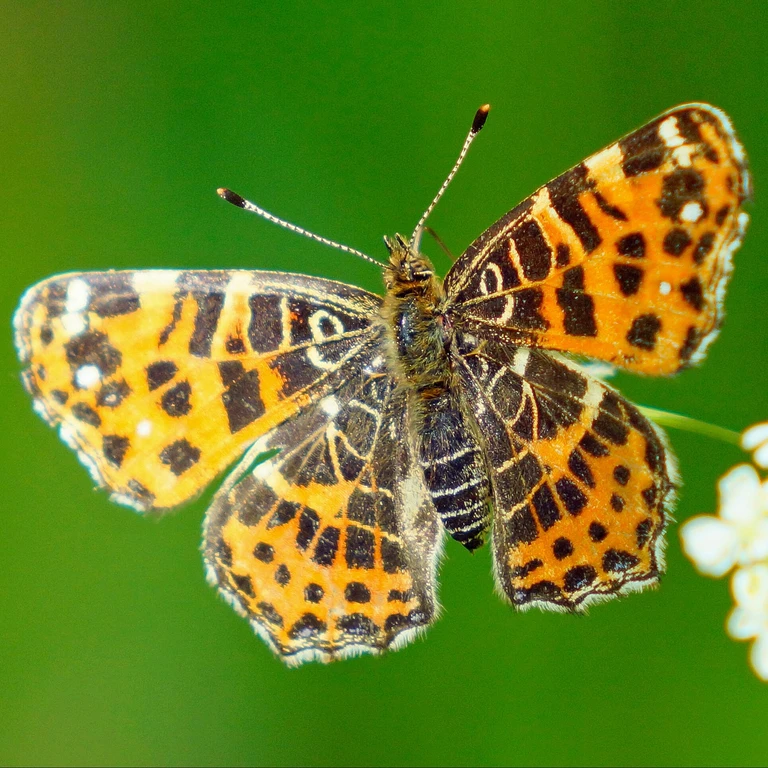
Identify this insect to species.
Araschnia levana
